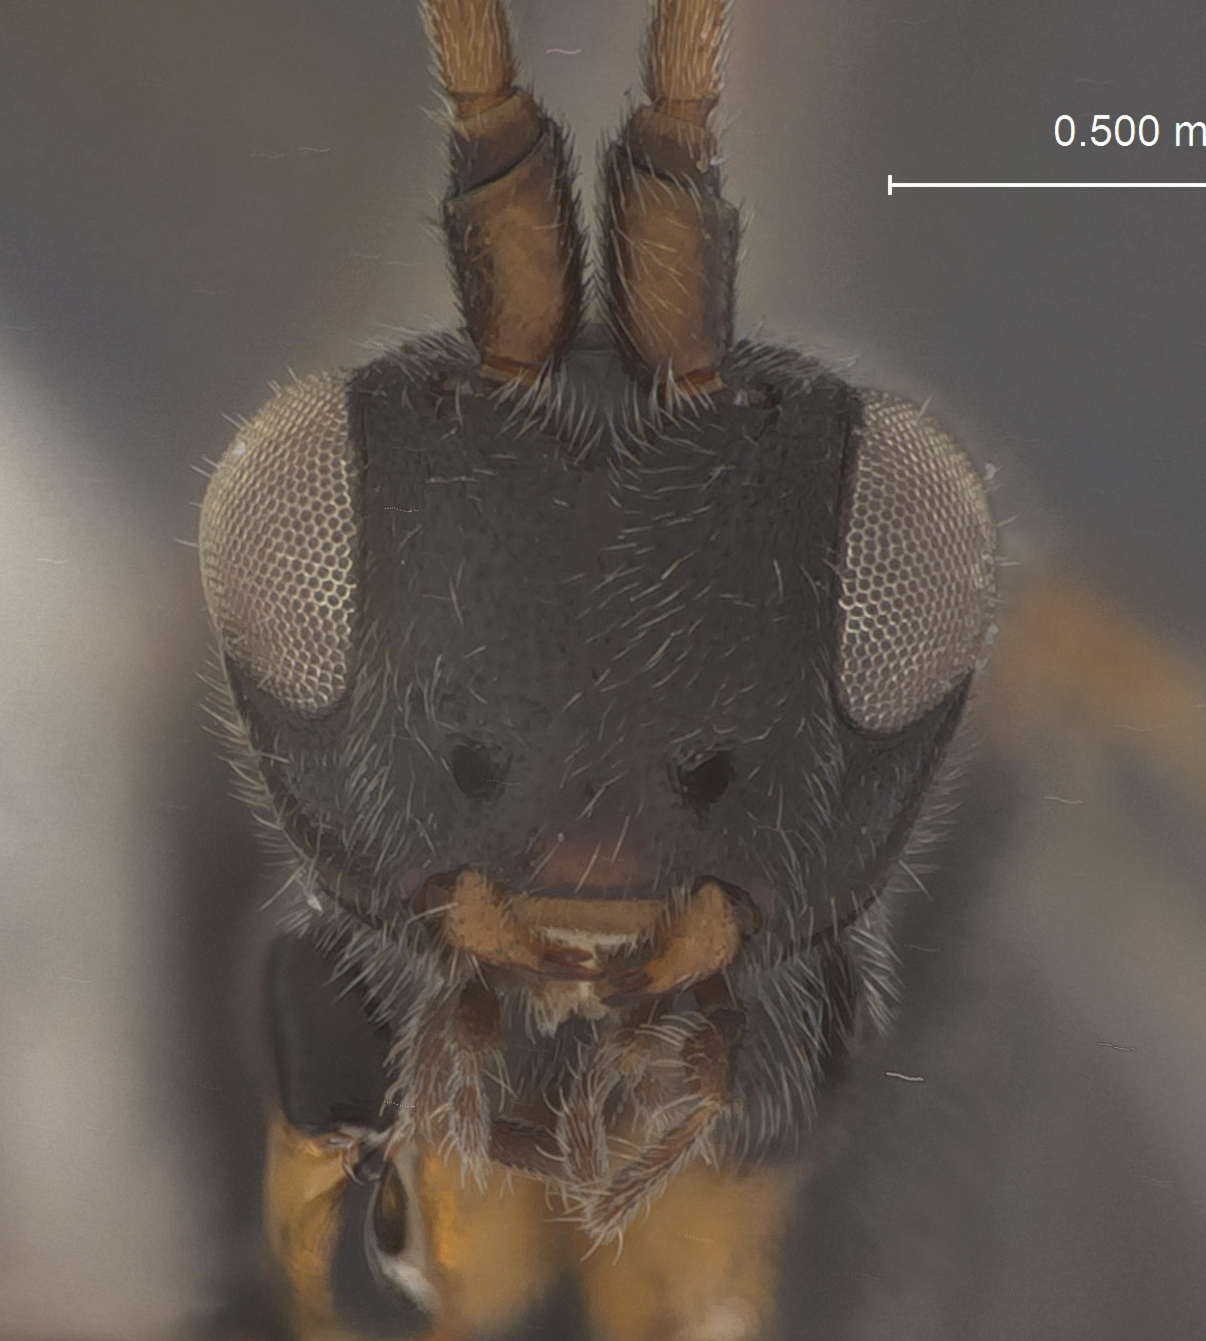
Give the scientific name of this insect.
Orgilus nitidus
